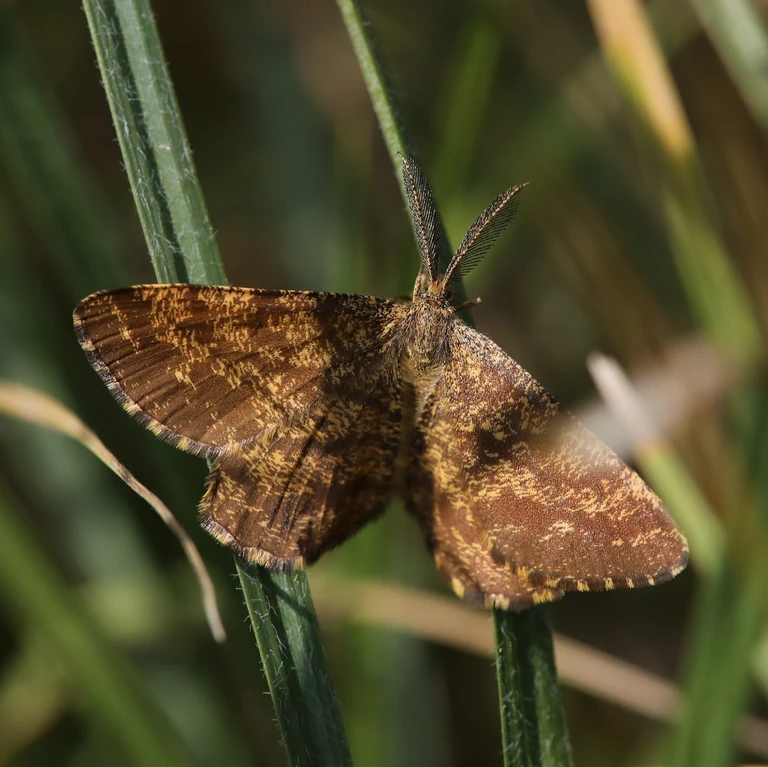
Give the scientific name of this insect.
Ematurga atomaria
